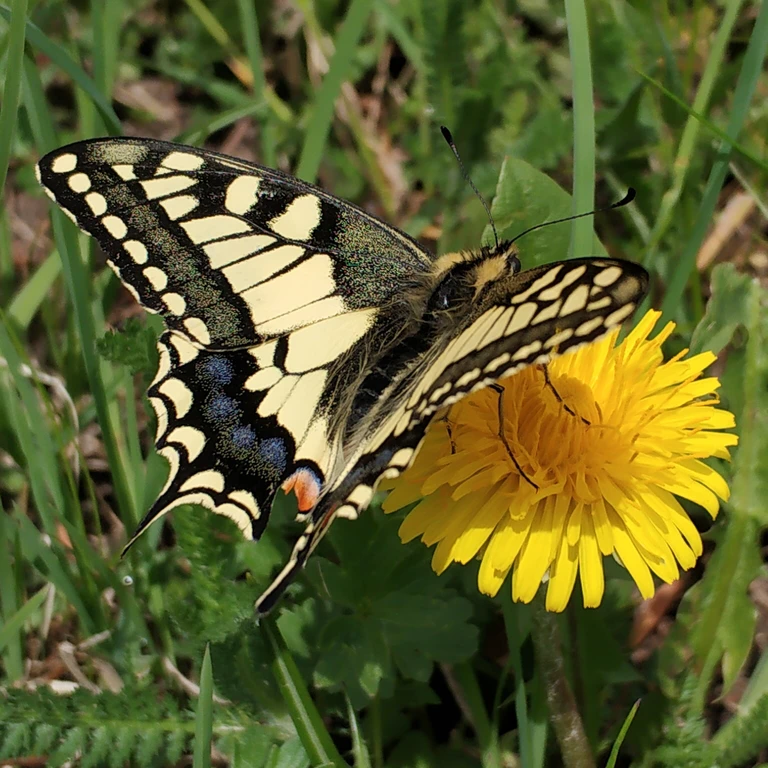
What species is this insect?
Papilio machaon
